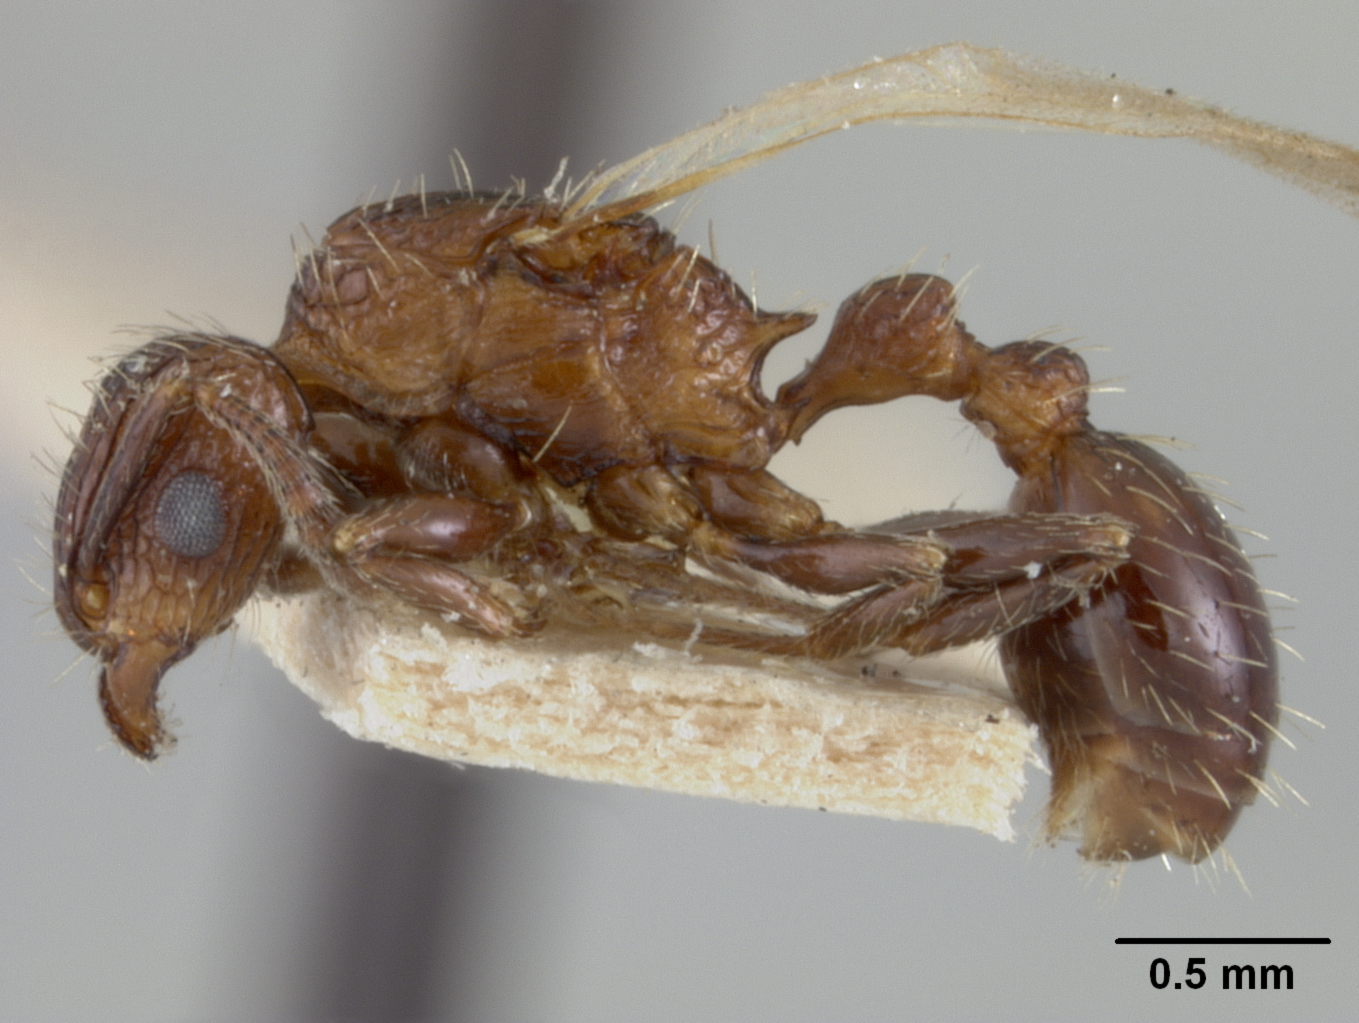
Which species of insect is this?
Tetramorium melanogyna
